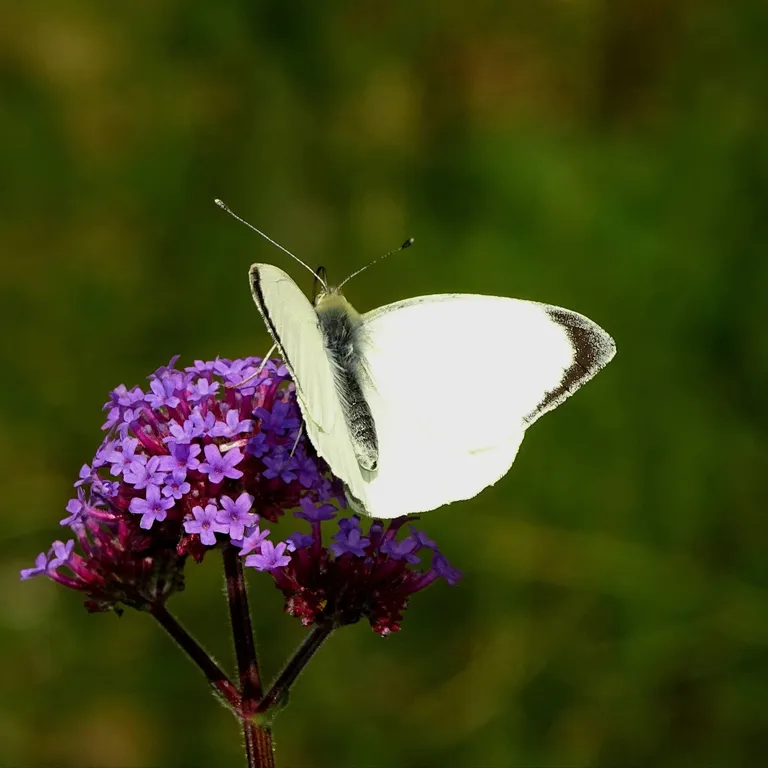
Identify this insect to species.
Pieris brassicae
